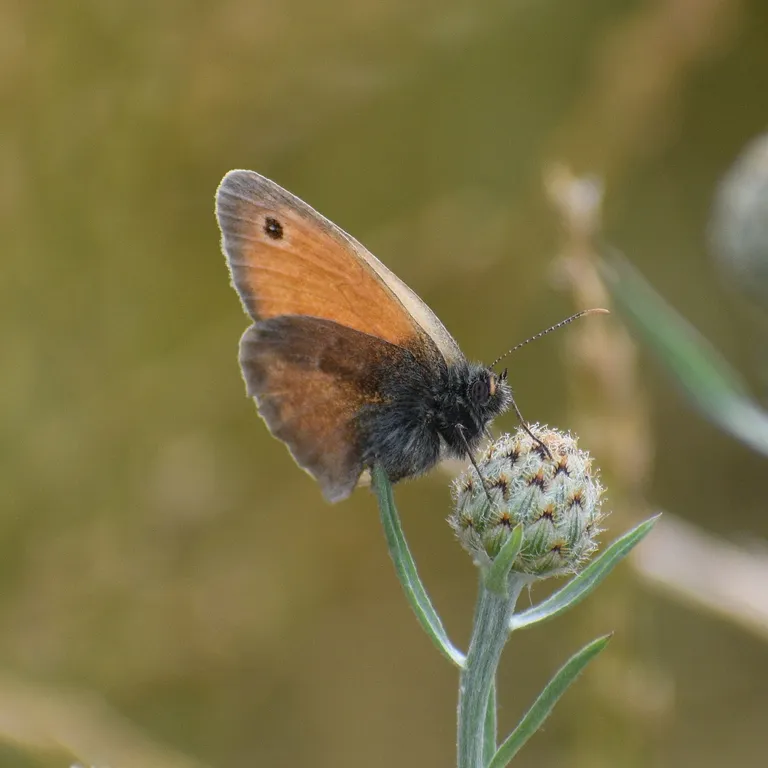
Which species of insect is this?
Coenonympha pamphilus
